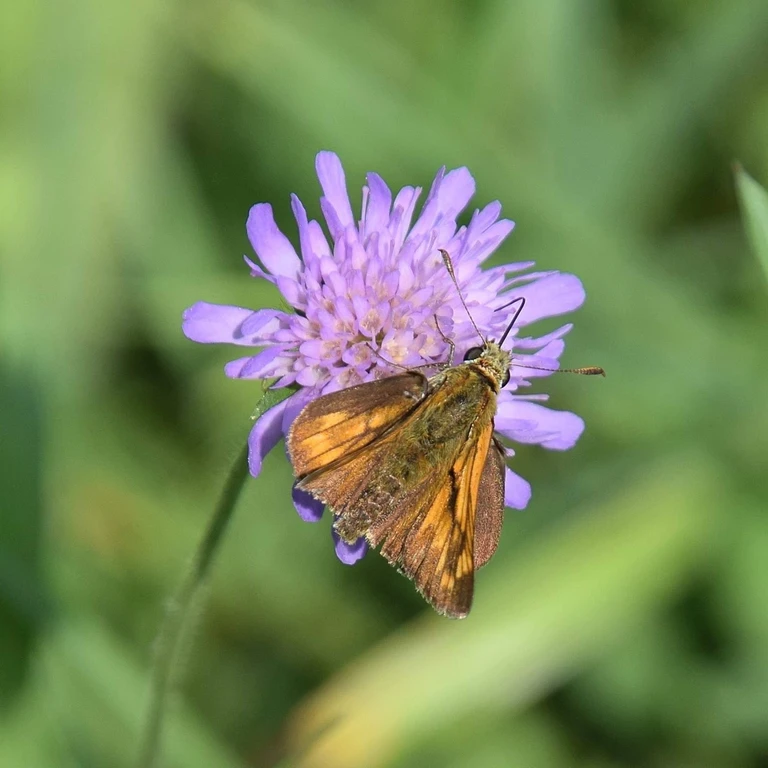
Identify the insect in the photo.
Ochlodes sylvanus (also Ochlodes venata)
